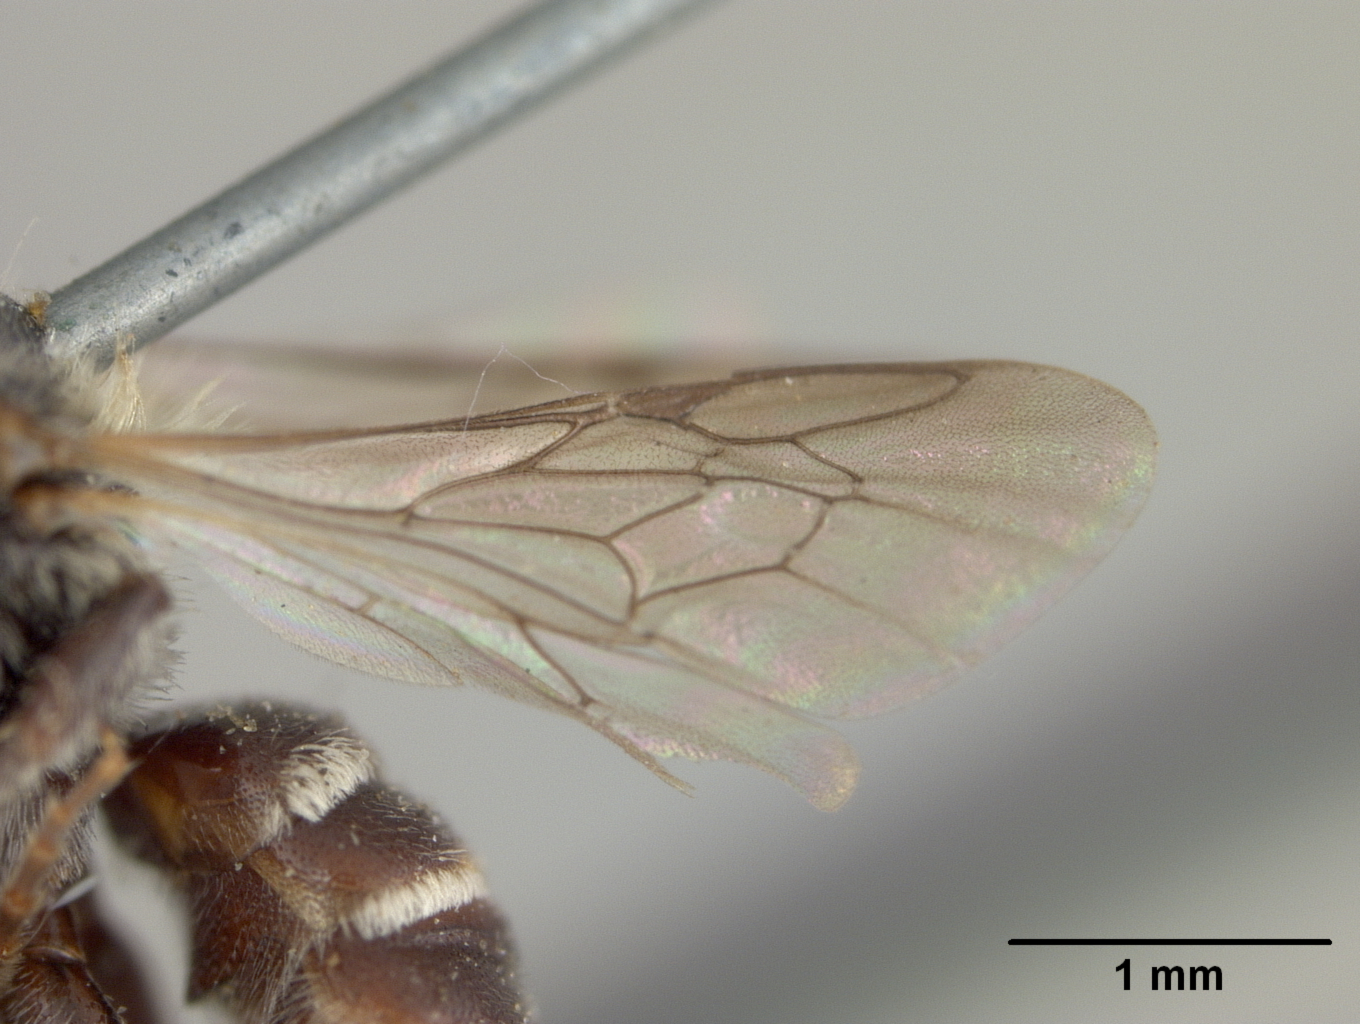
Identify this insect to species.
Alcidamea colei
